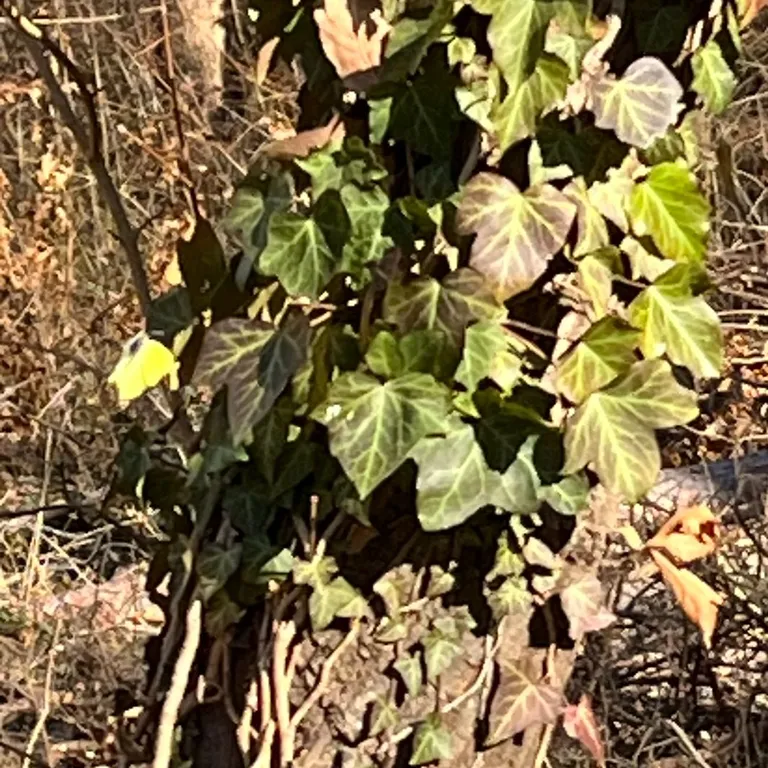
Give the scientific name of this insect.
Gonepteryx rhamni
